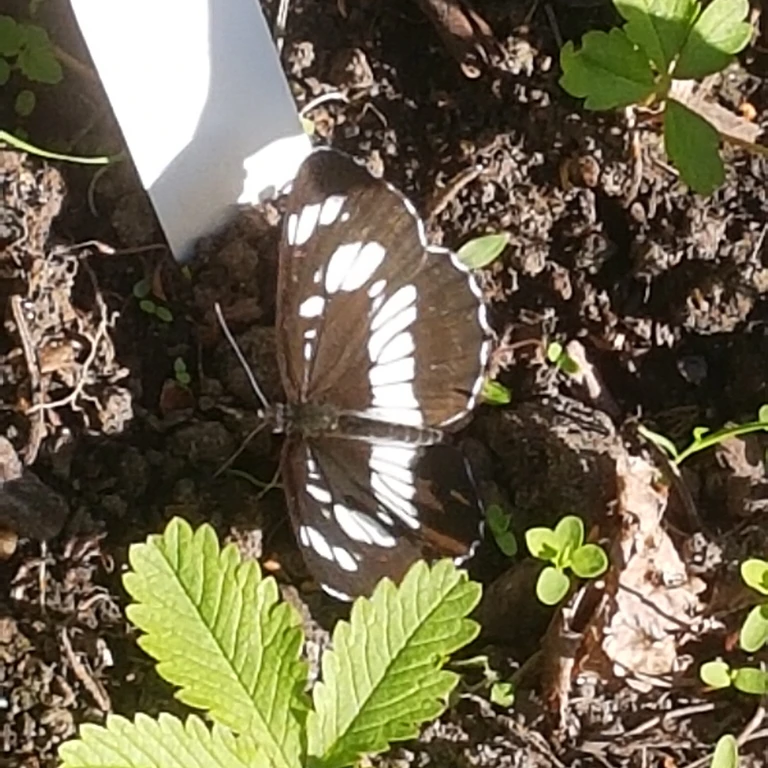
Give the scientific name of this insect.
Neptis rivularis
